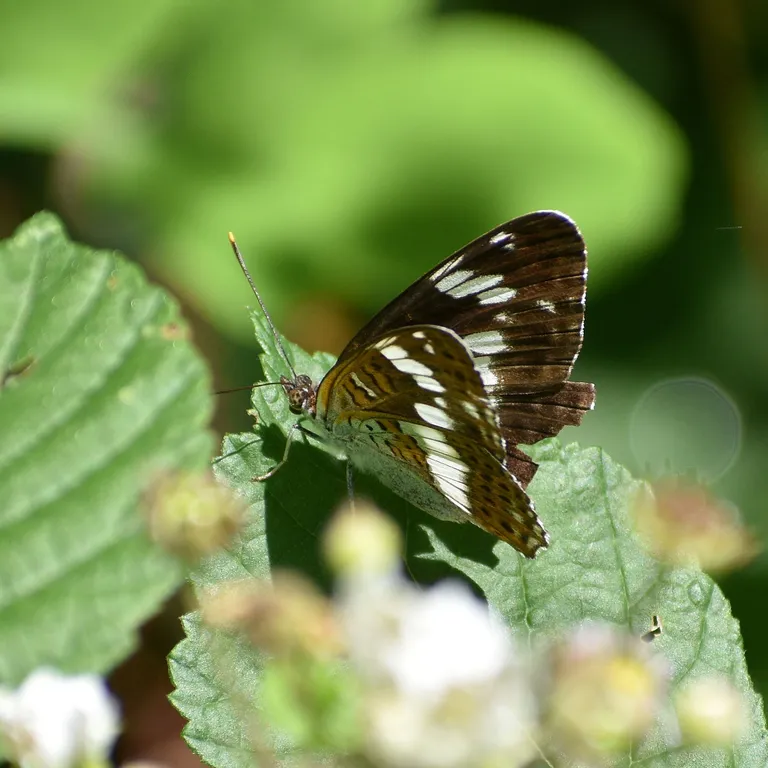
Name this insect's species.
Limenitis camilla (also Ladoga camilla)
